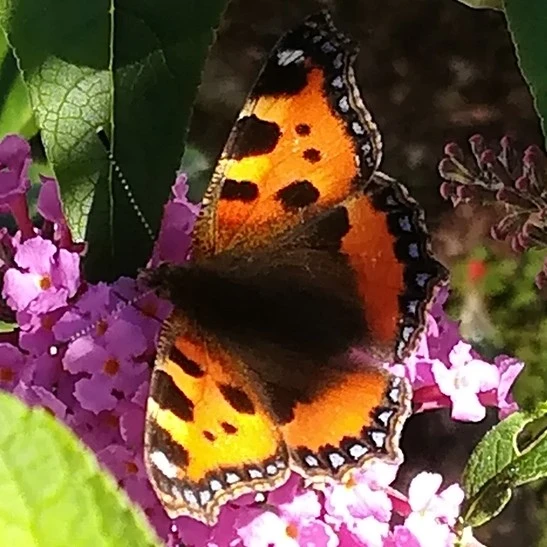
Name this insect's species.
Aglais urticae
